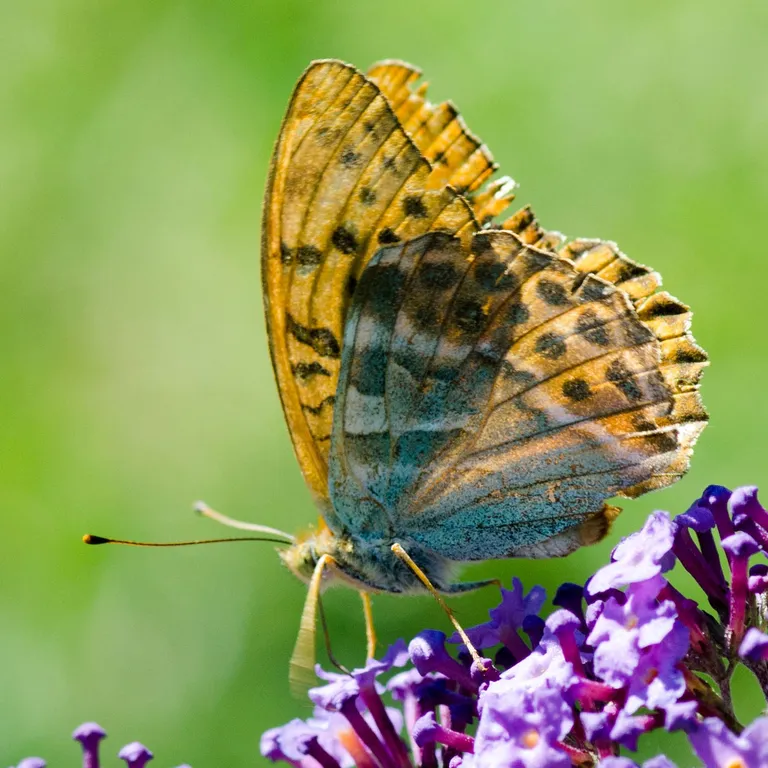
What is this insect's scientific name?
Argynnis paphia
